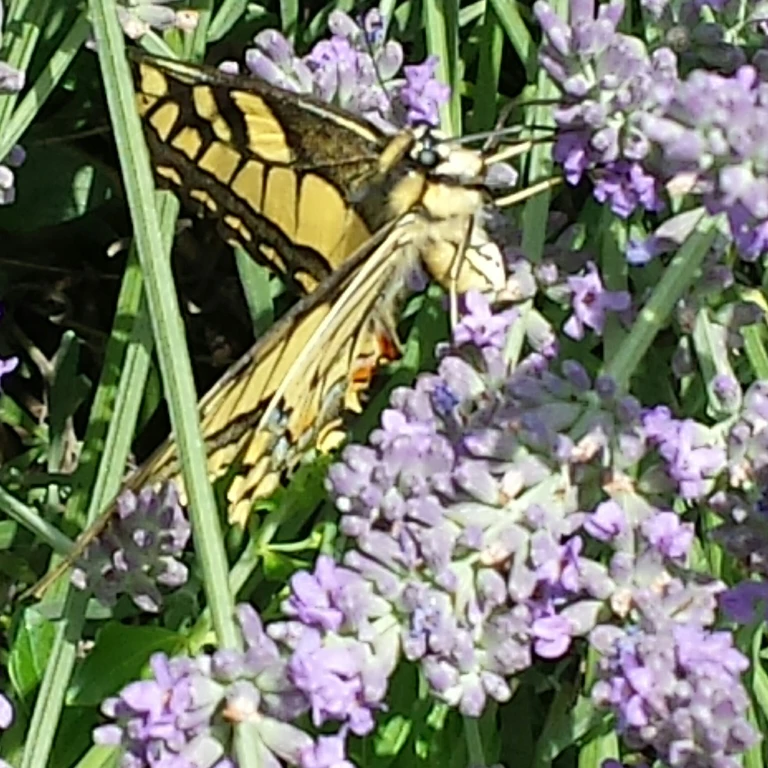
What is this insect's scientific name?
Papilio machaon
